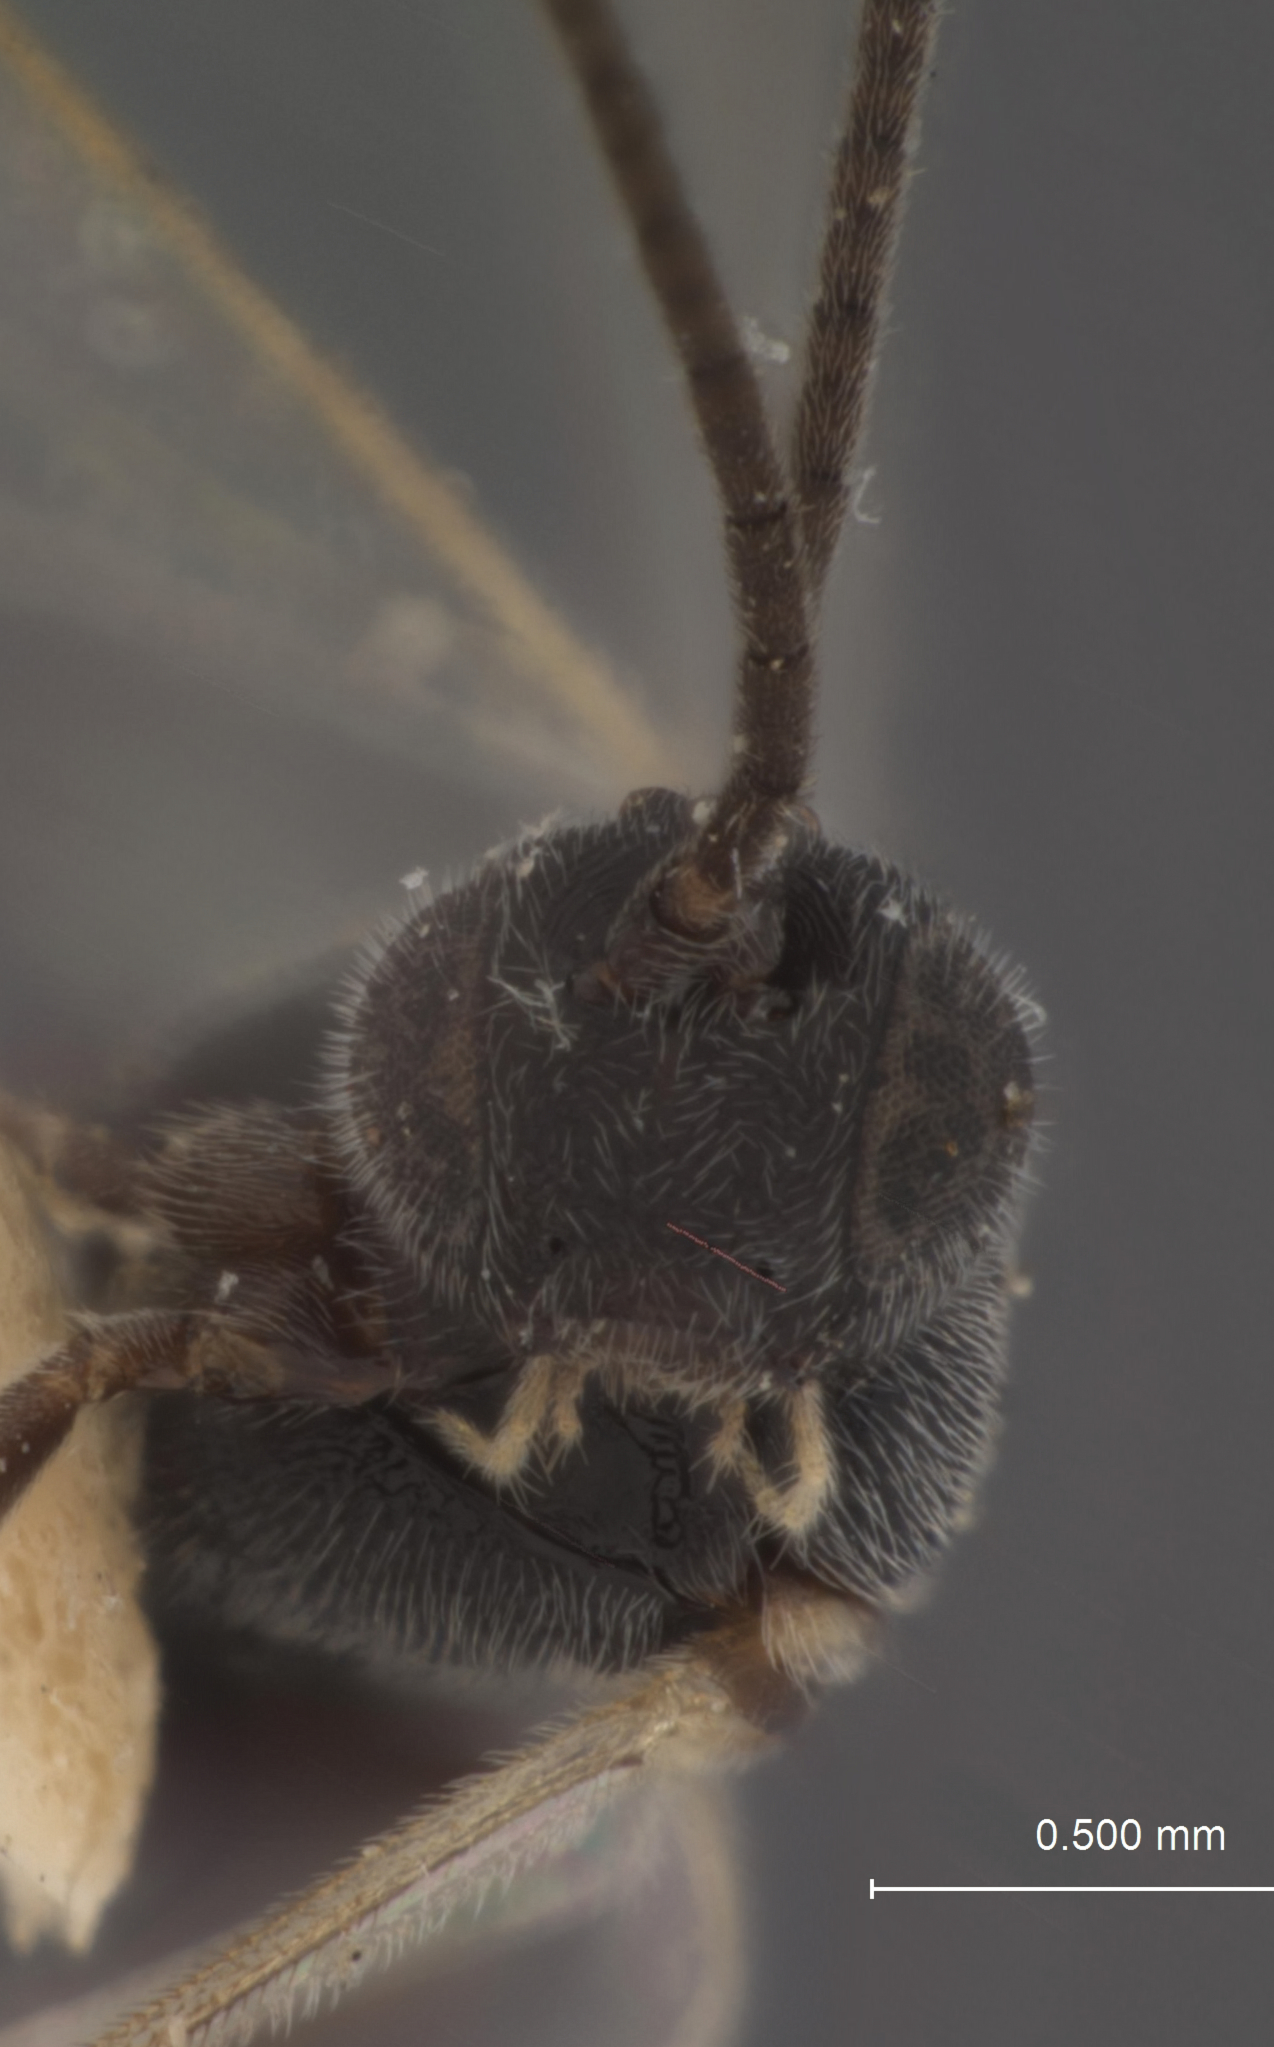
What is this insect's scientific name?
Apanteles stenomae
